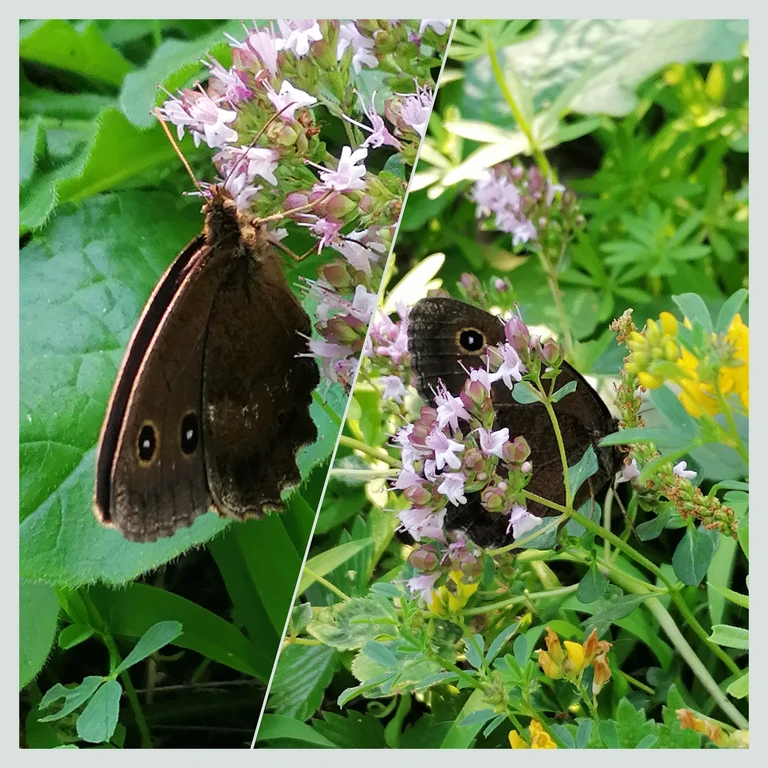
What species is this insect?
Minois dryas
